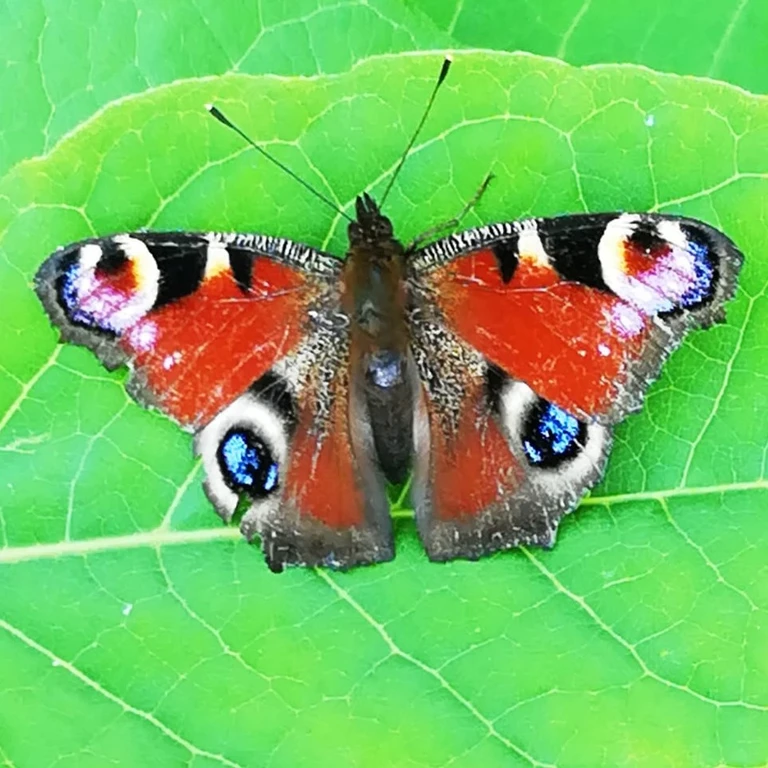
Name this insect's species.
Aglais io
